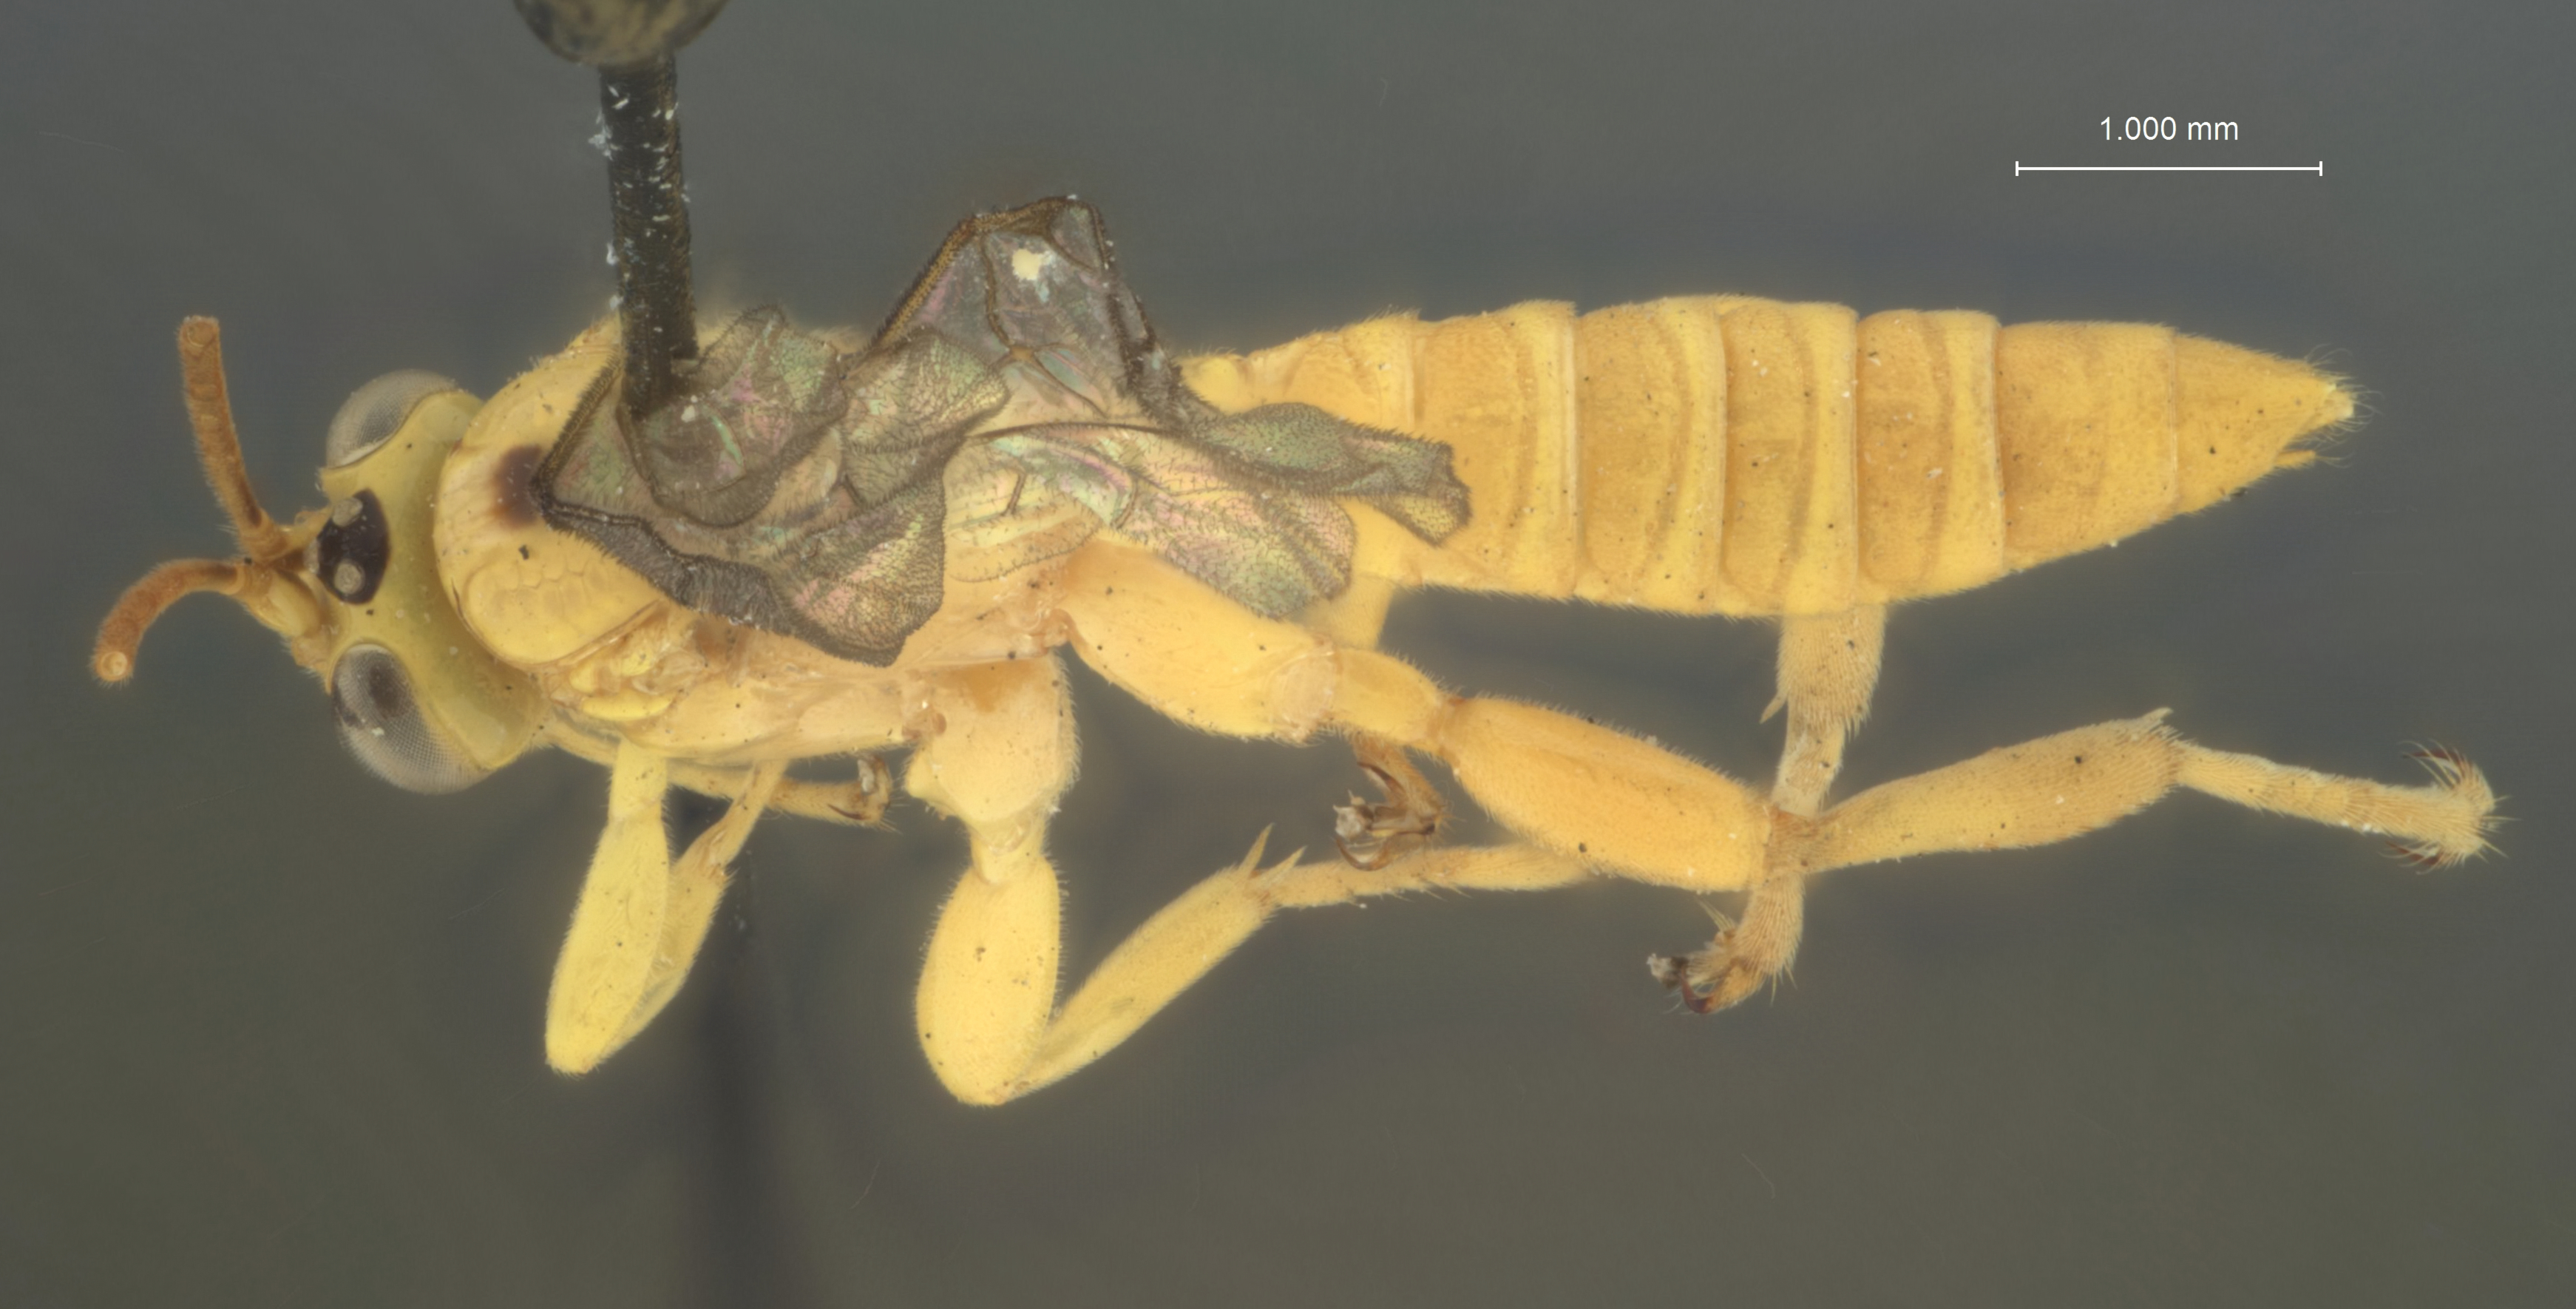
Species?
Colpomeria flava
